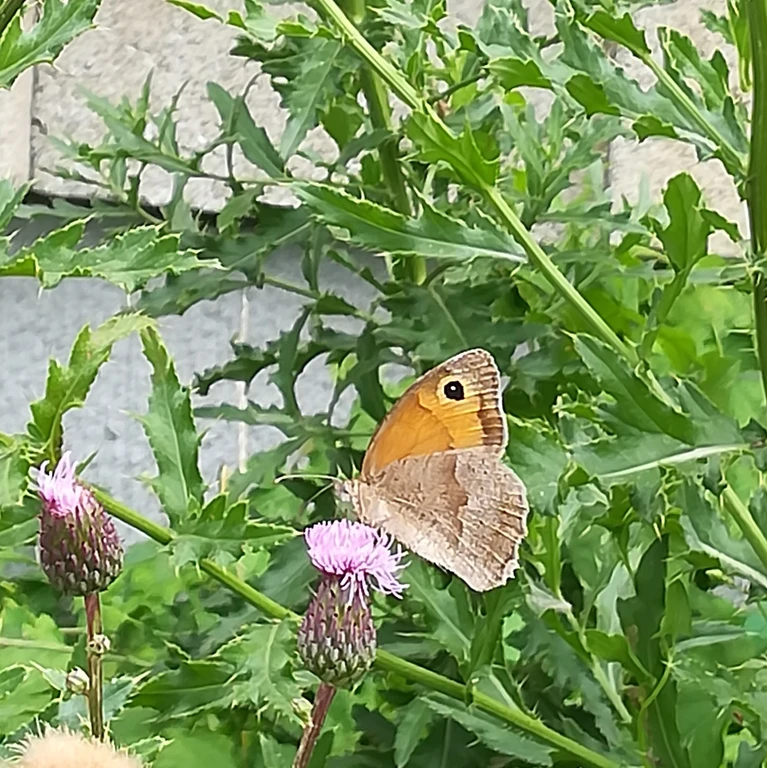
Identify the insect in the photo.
Maniola jurtina
